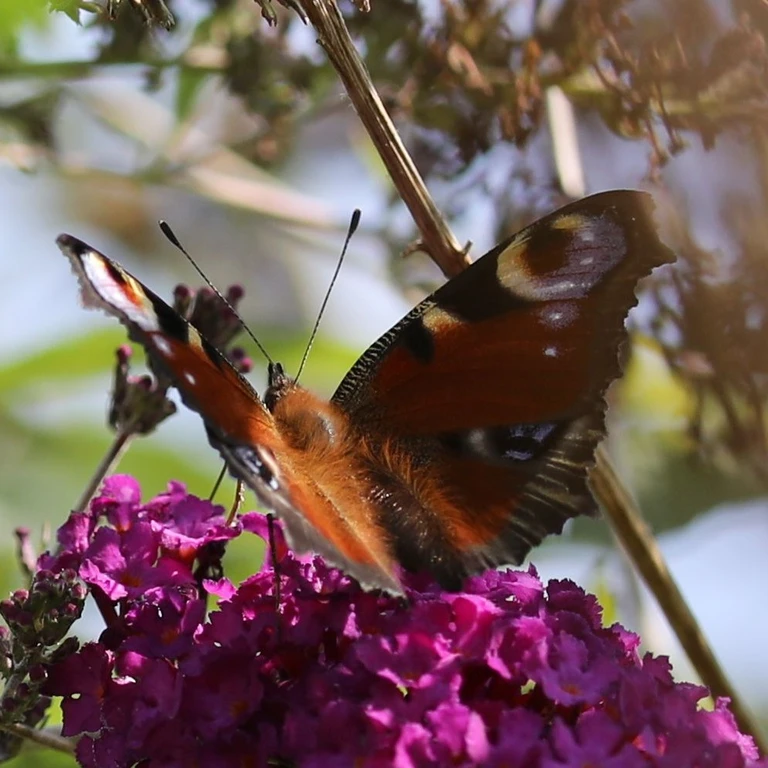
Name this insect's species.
Aglais io
